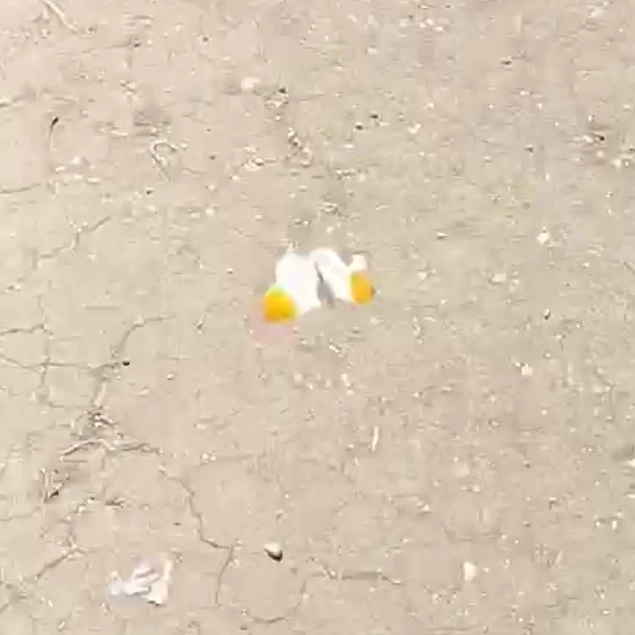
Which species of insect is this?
Anthocharis cardamines
